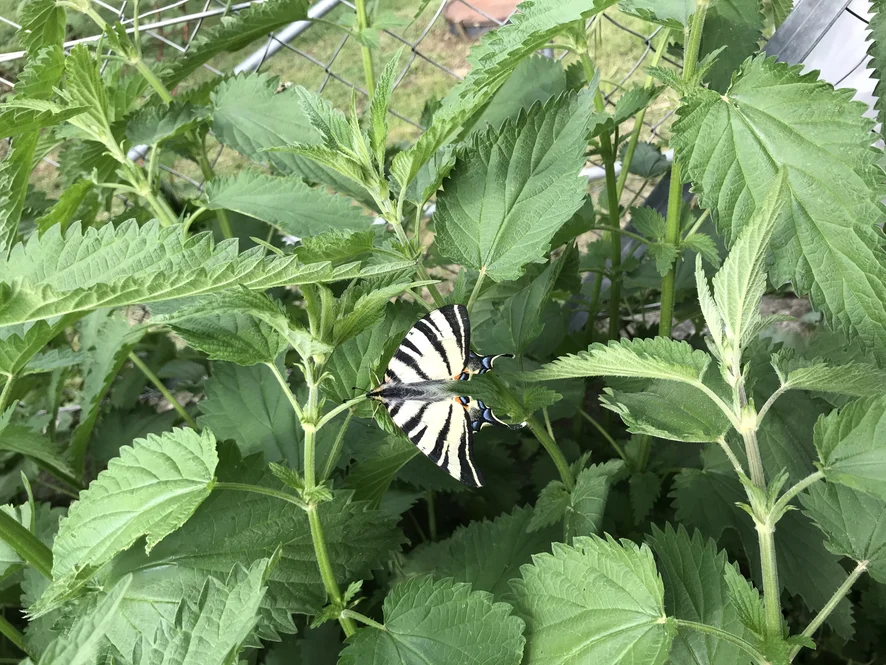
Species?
Iphiclides podalirius
